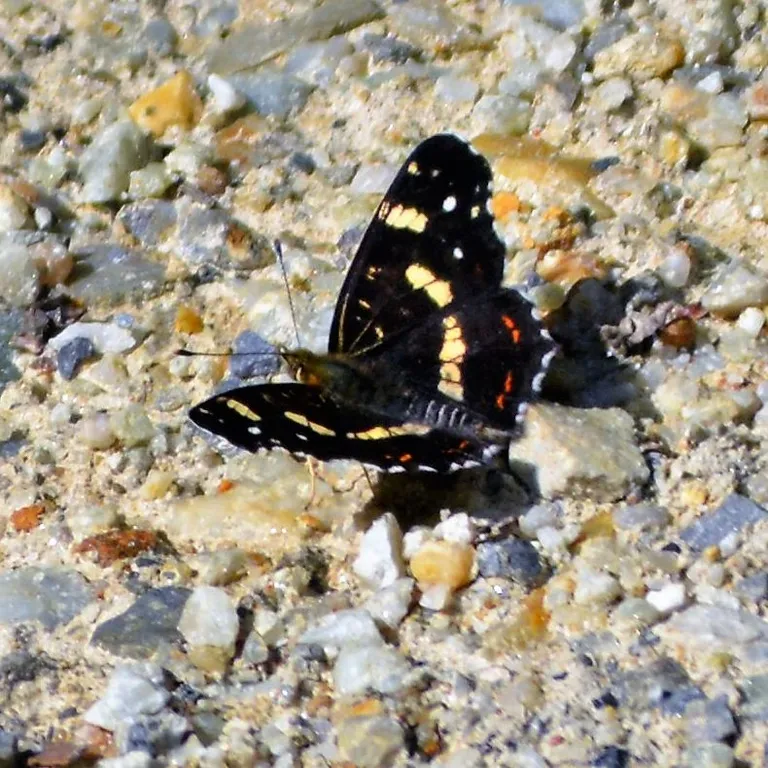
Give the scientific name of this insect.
Araschnia levana
